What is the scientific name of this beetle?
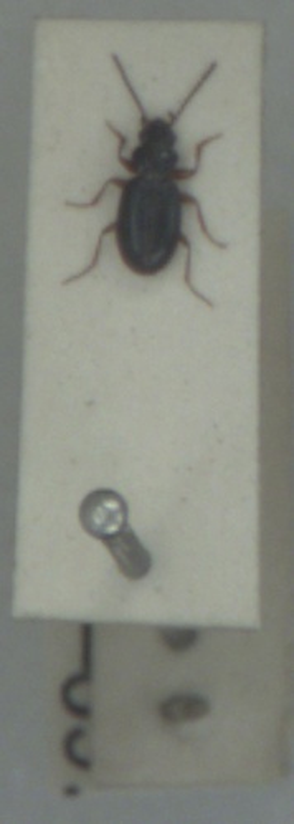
Bembidion gilvipes
